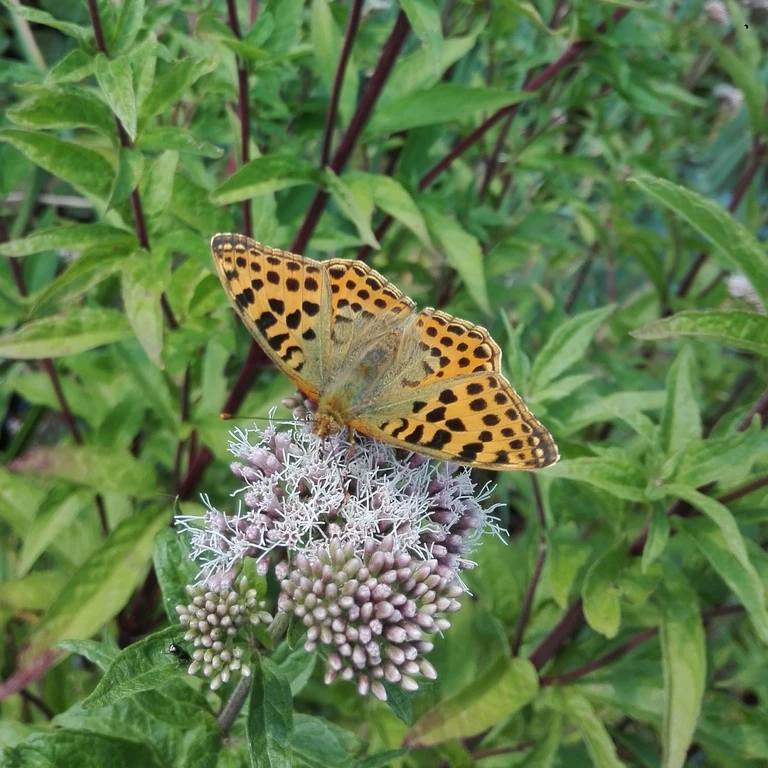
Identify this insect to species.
Issoria lathonia
